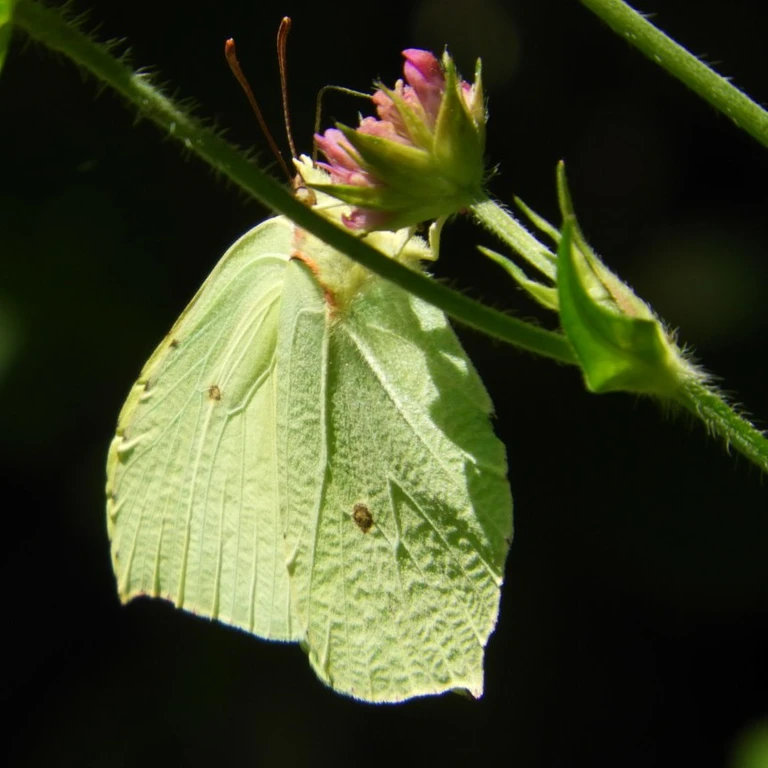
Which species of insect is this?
Gonepteryx rhamni
